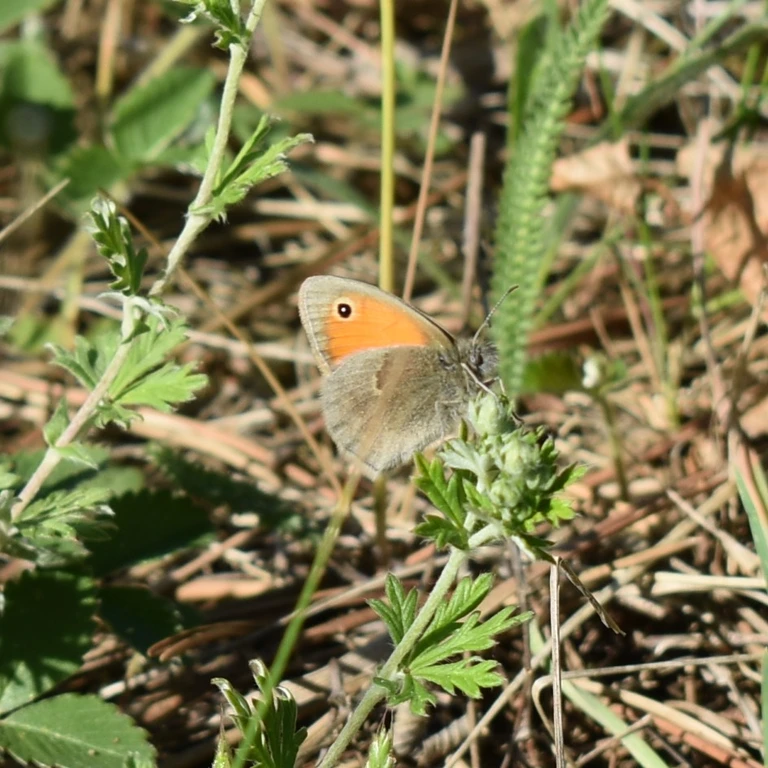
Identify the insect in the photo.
Coenonympha pamphilus
